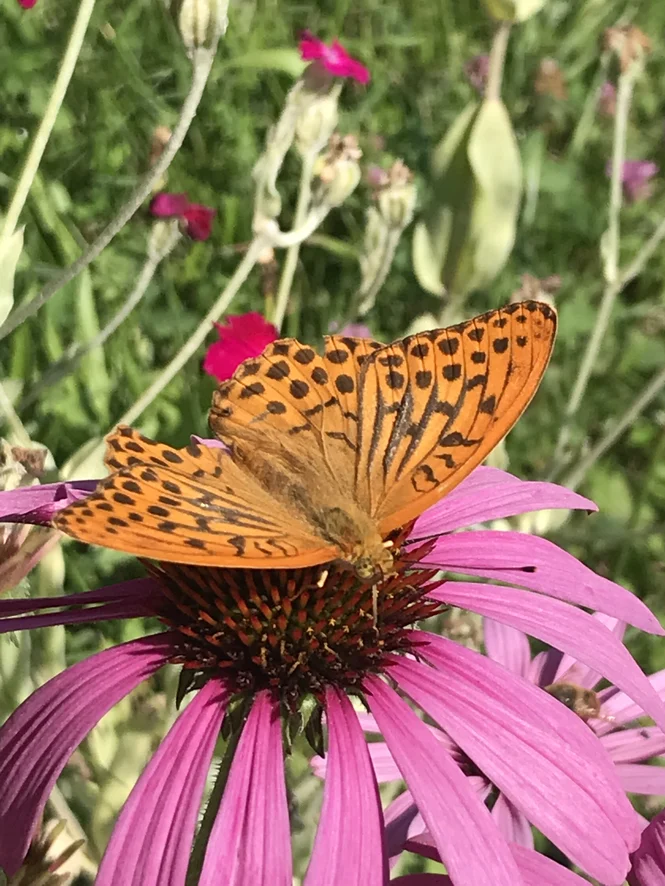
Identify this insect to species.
Argynnis paphia
